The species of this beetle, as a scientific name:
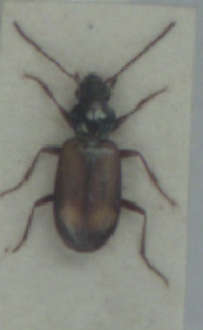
Bembidion saxatile
